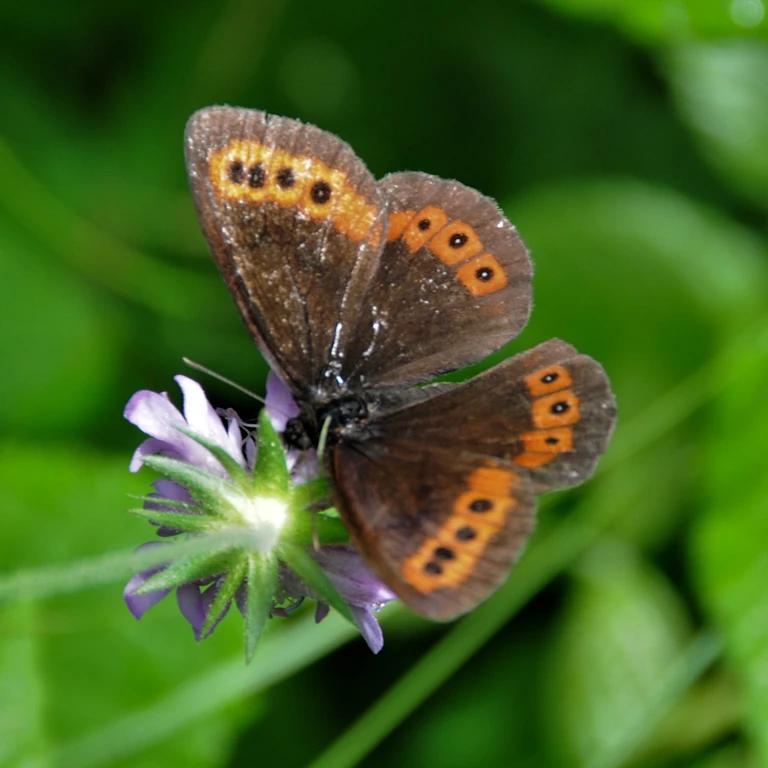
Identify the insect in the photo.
Erebia ligea
